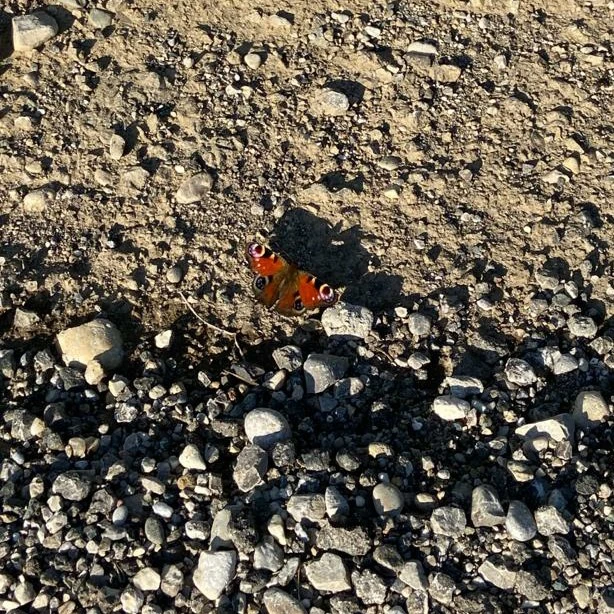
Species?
Aglais io
